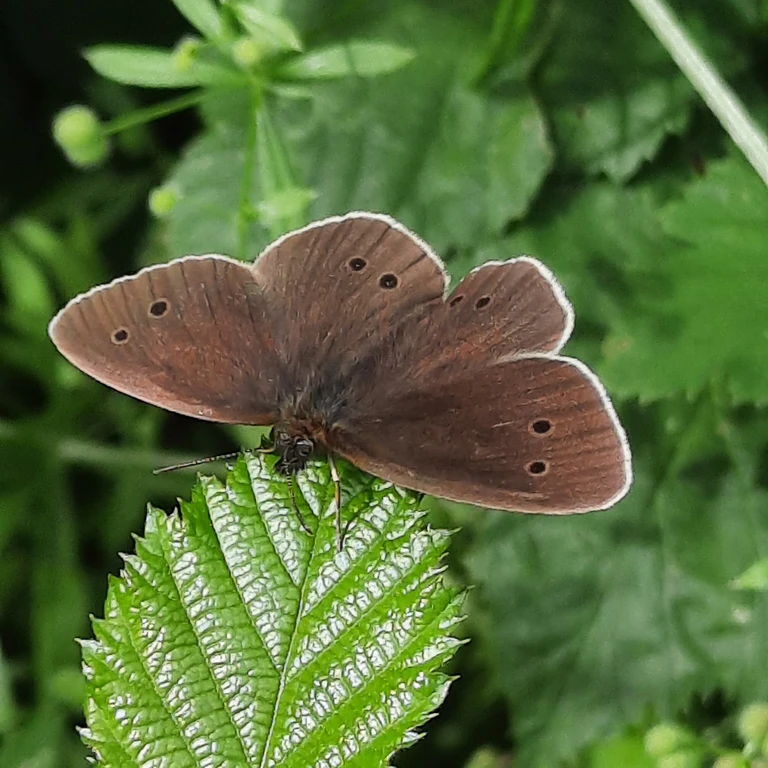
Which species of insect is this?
Aphantopus hyperantus
